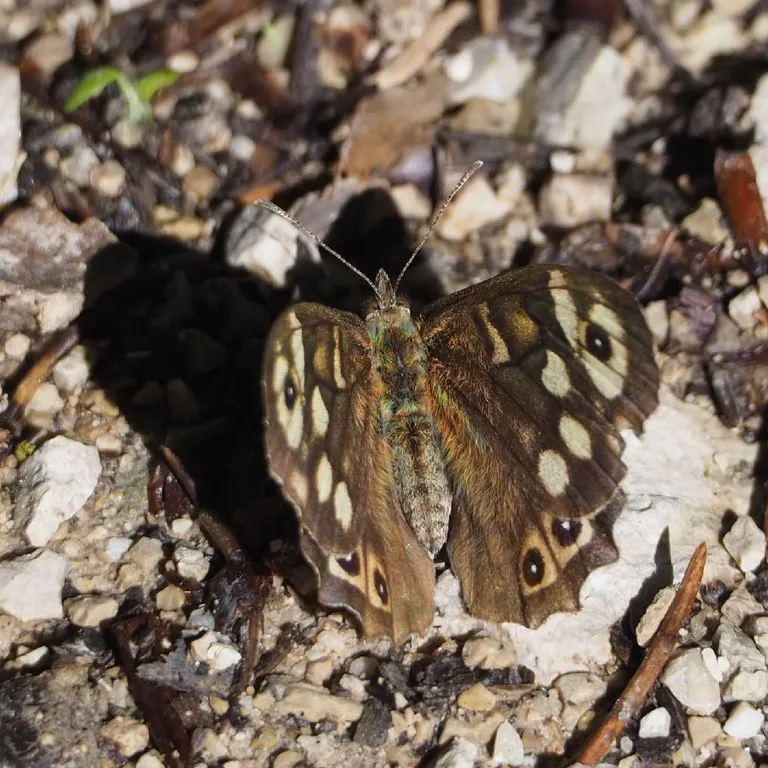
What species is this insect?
Pararge aegeria
